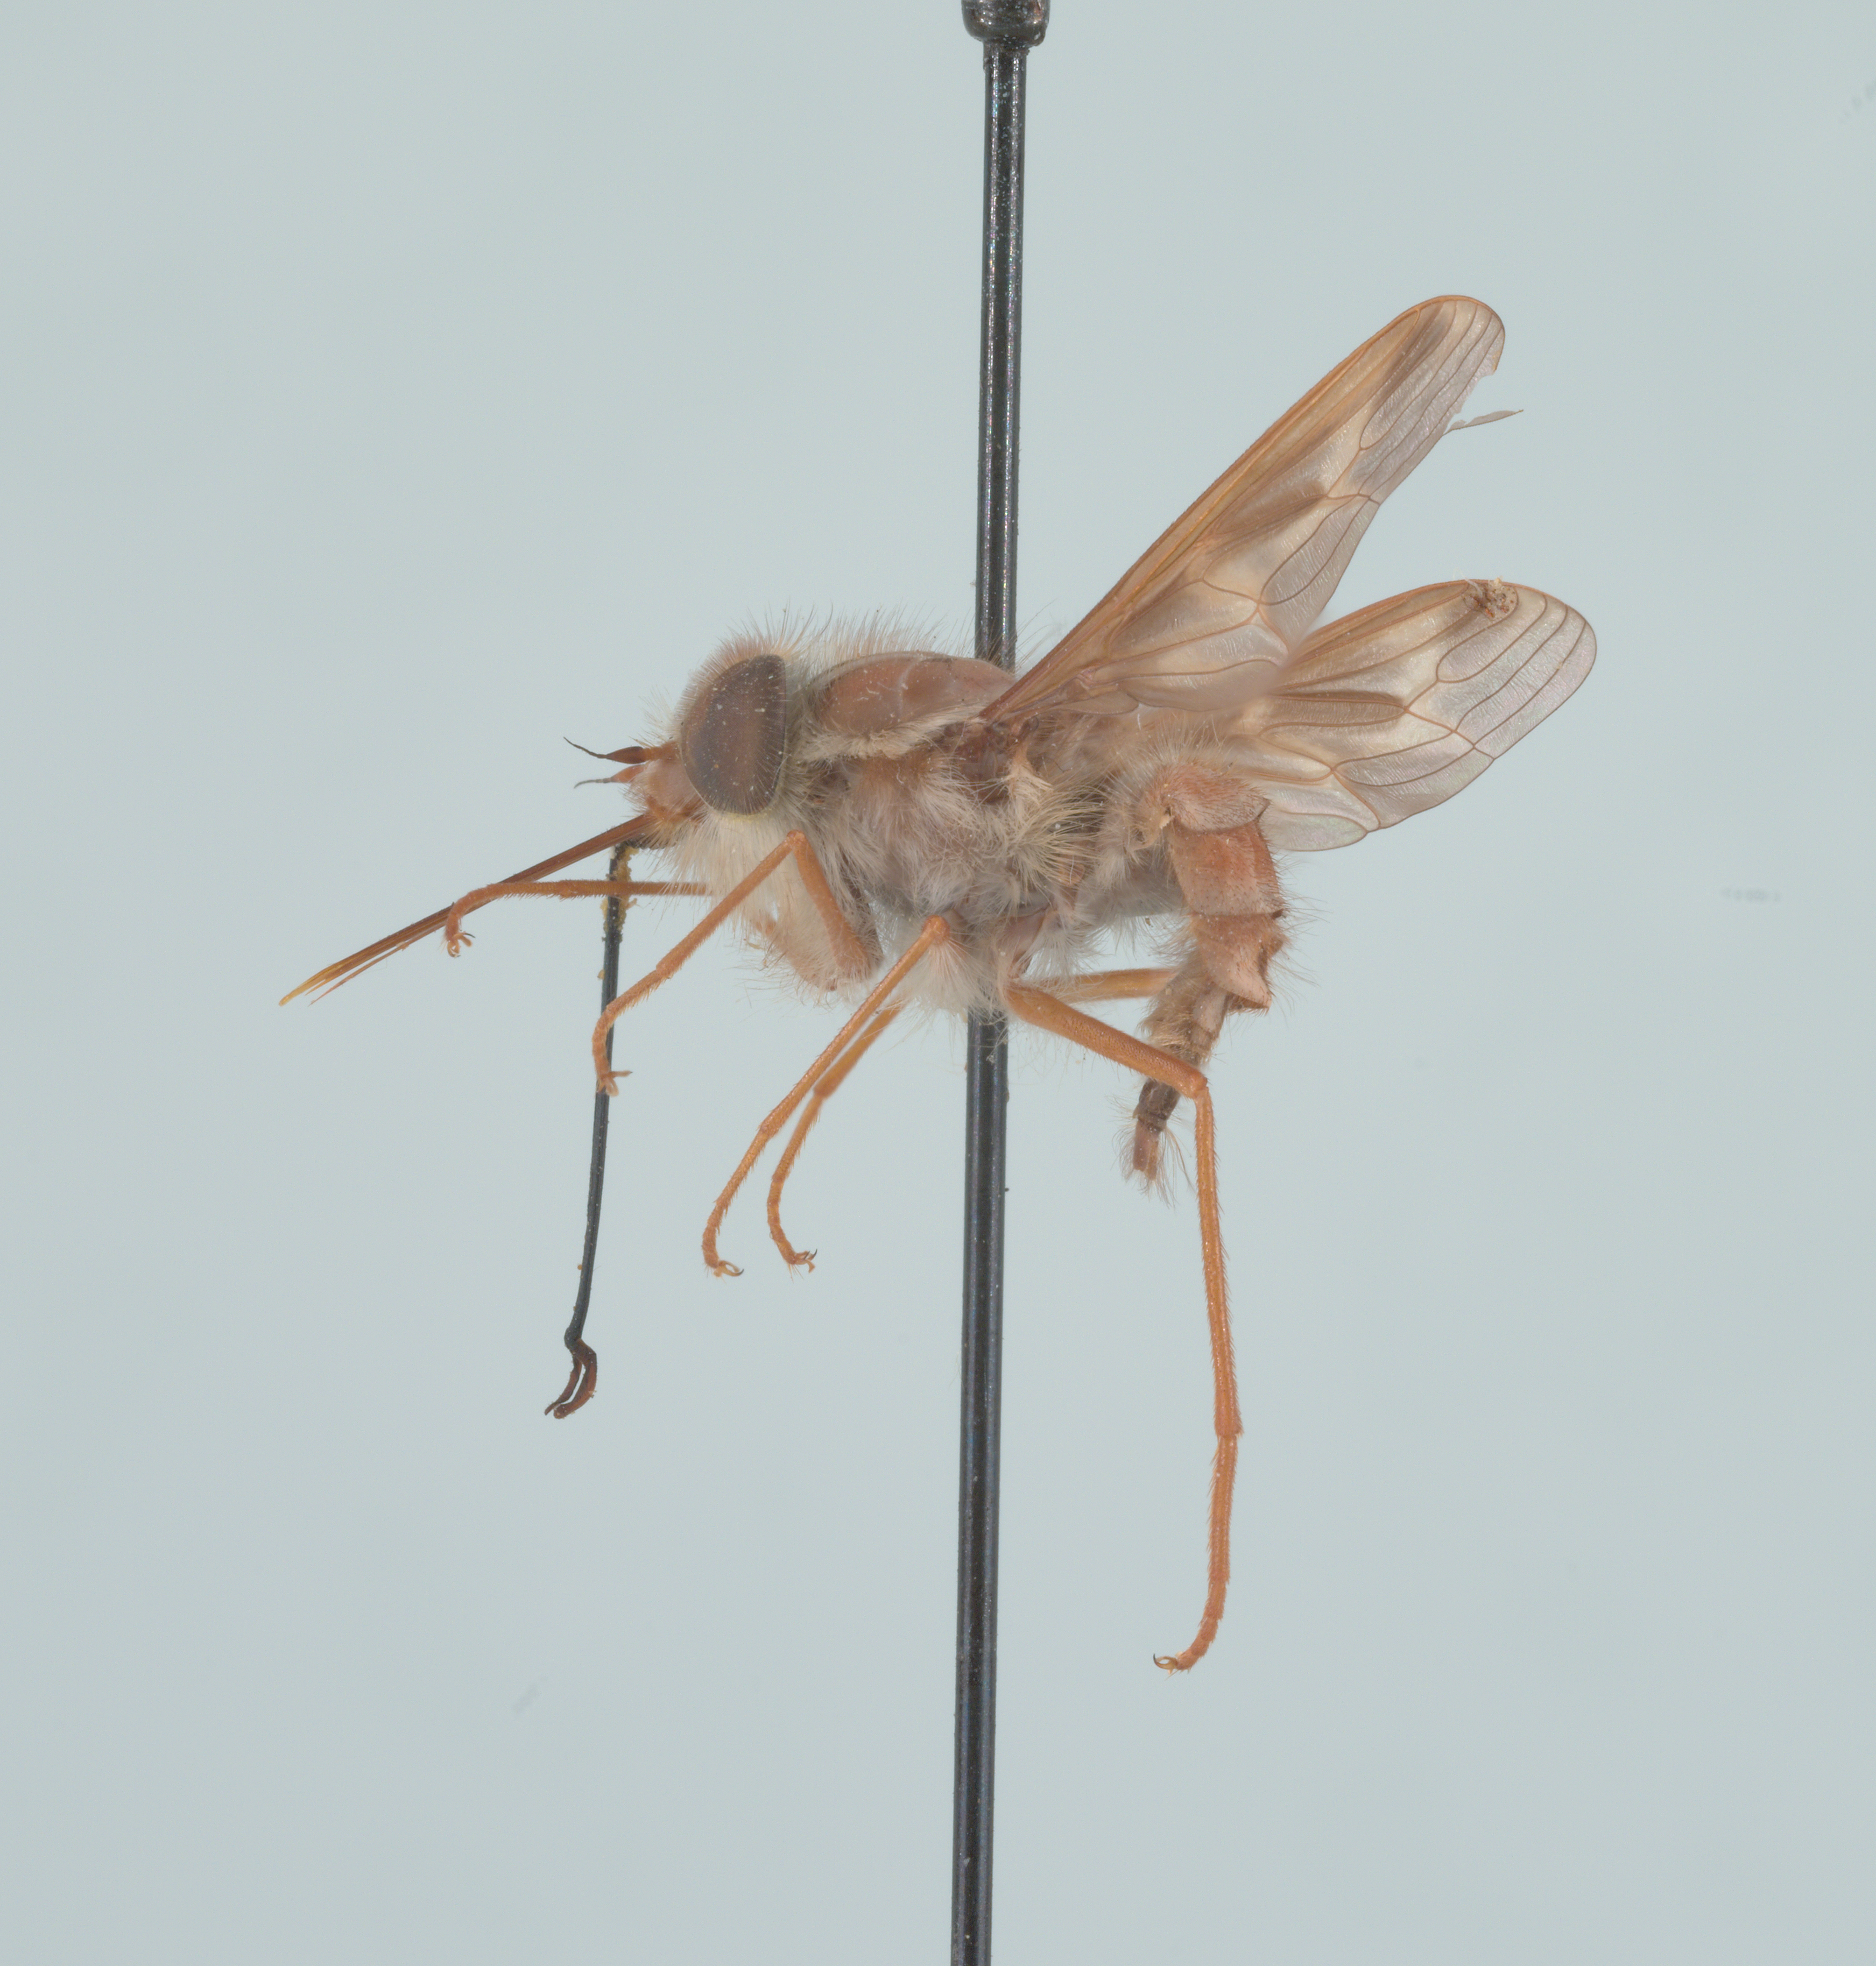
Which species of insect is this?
Hirmoneura nubipennis (also Trichophthalma nubipennis)
